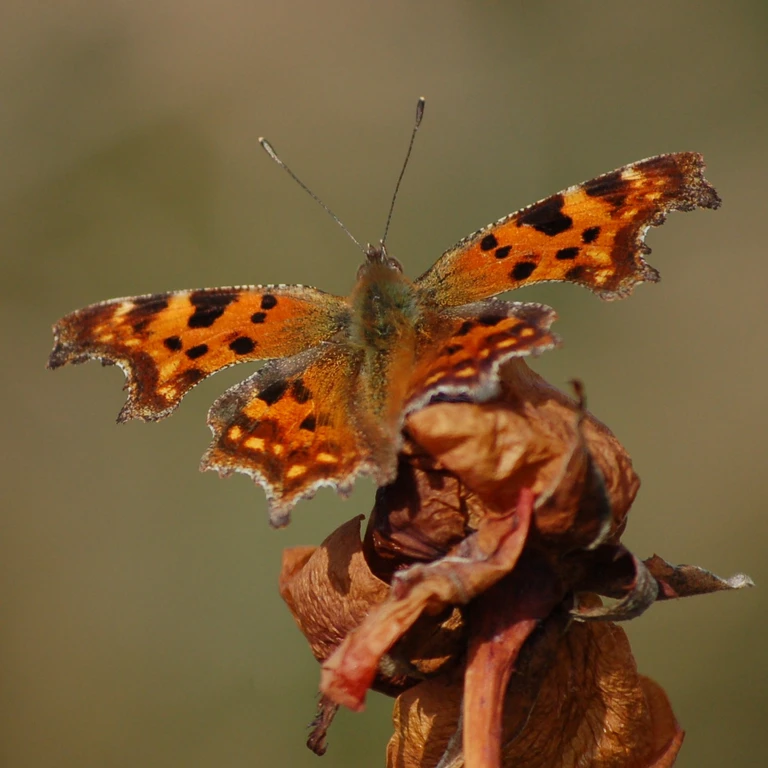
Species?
Polygonia c-album
